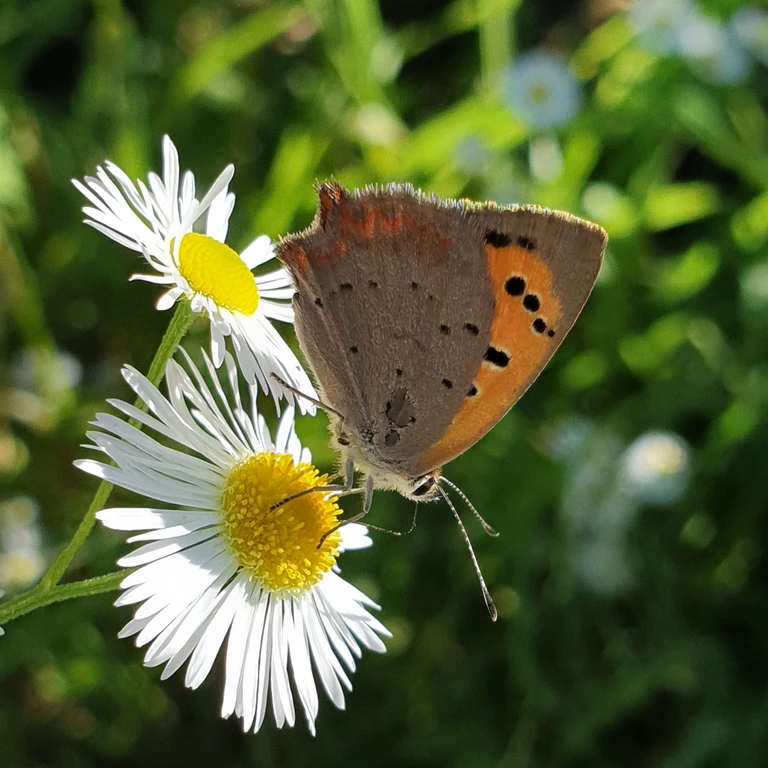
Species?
Lycaena phlaeas
